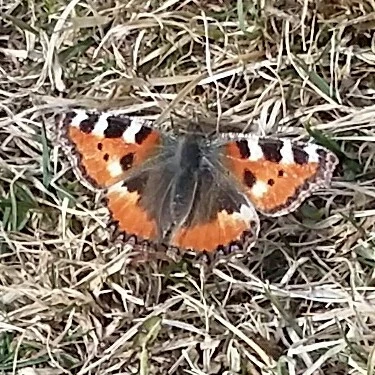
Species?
Aglais urticae
